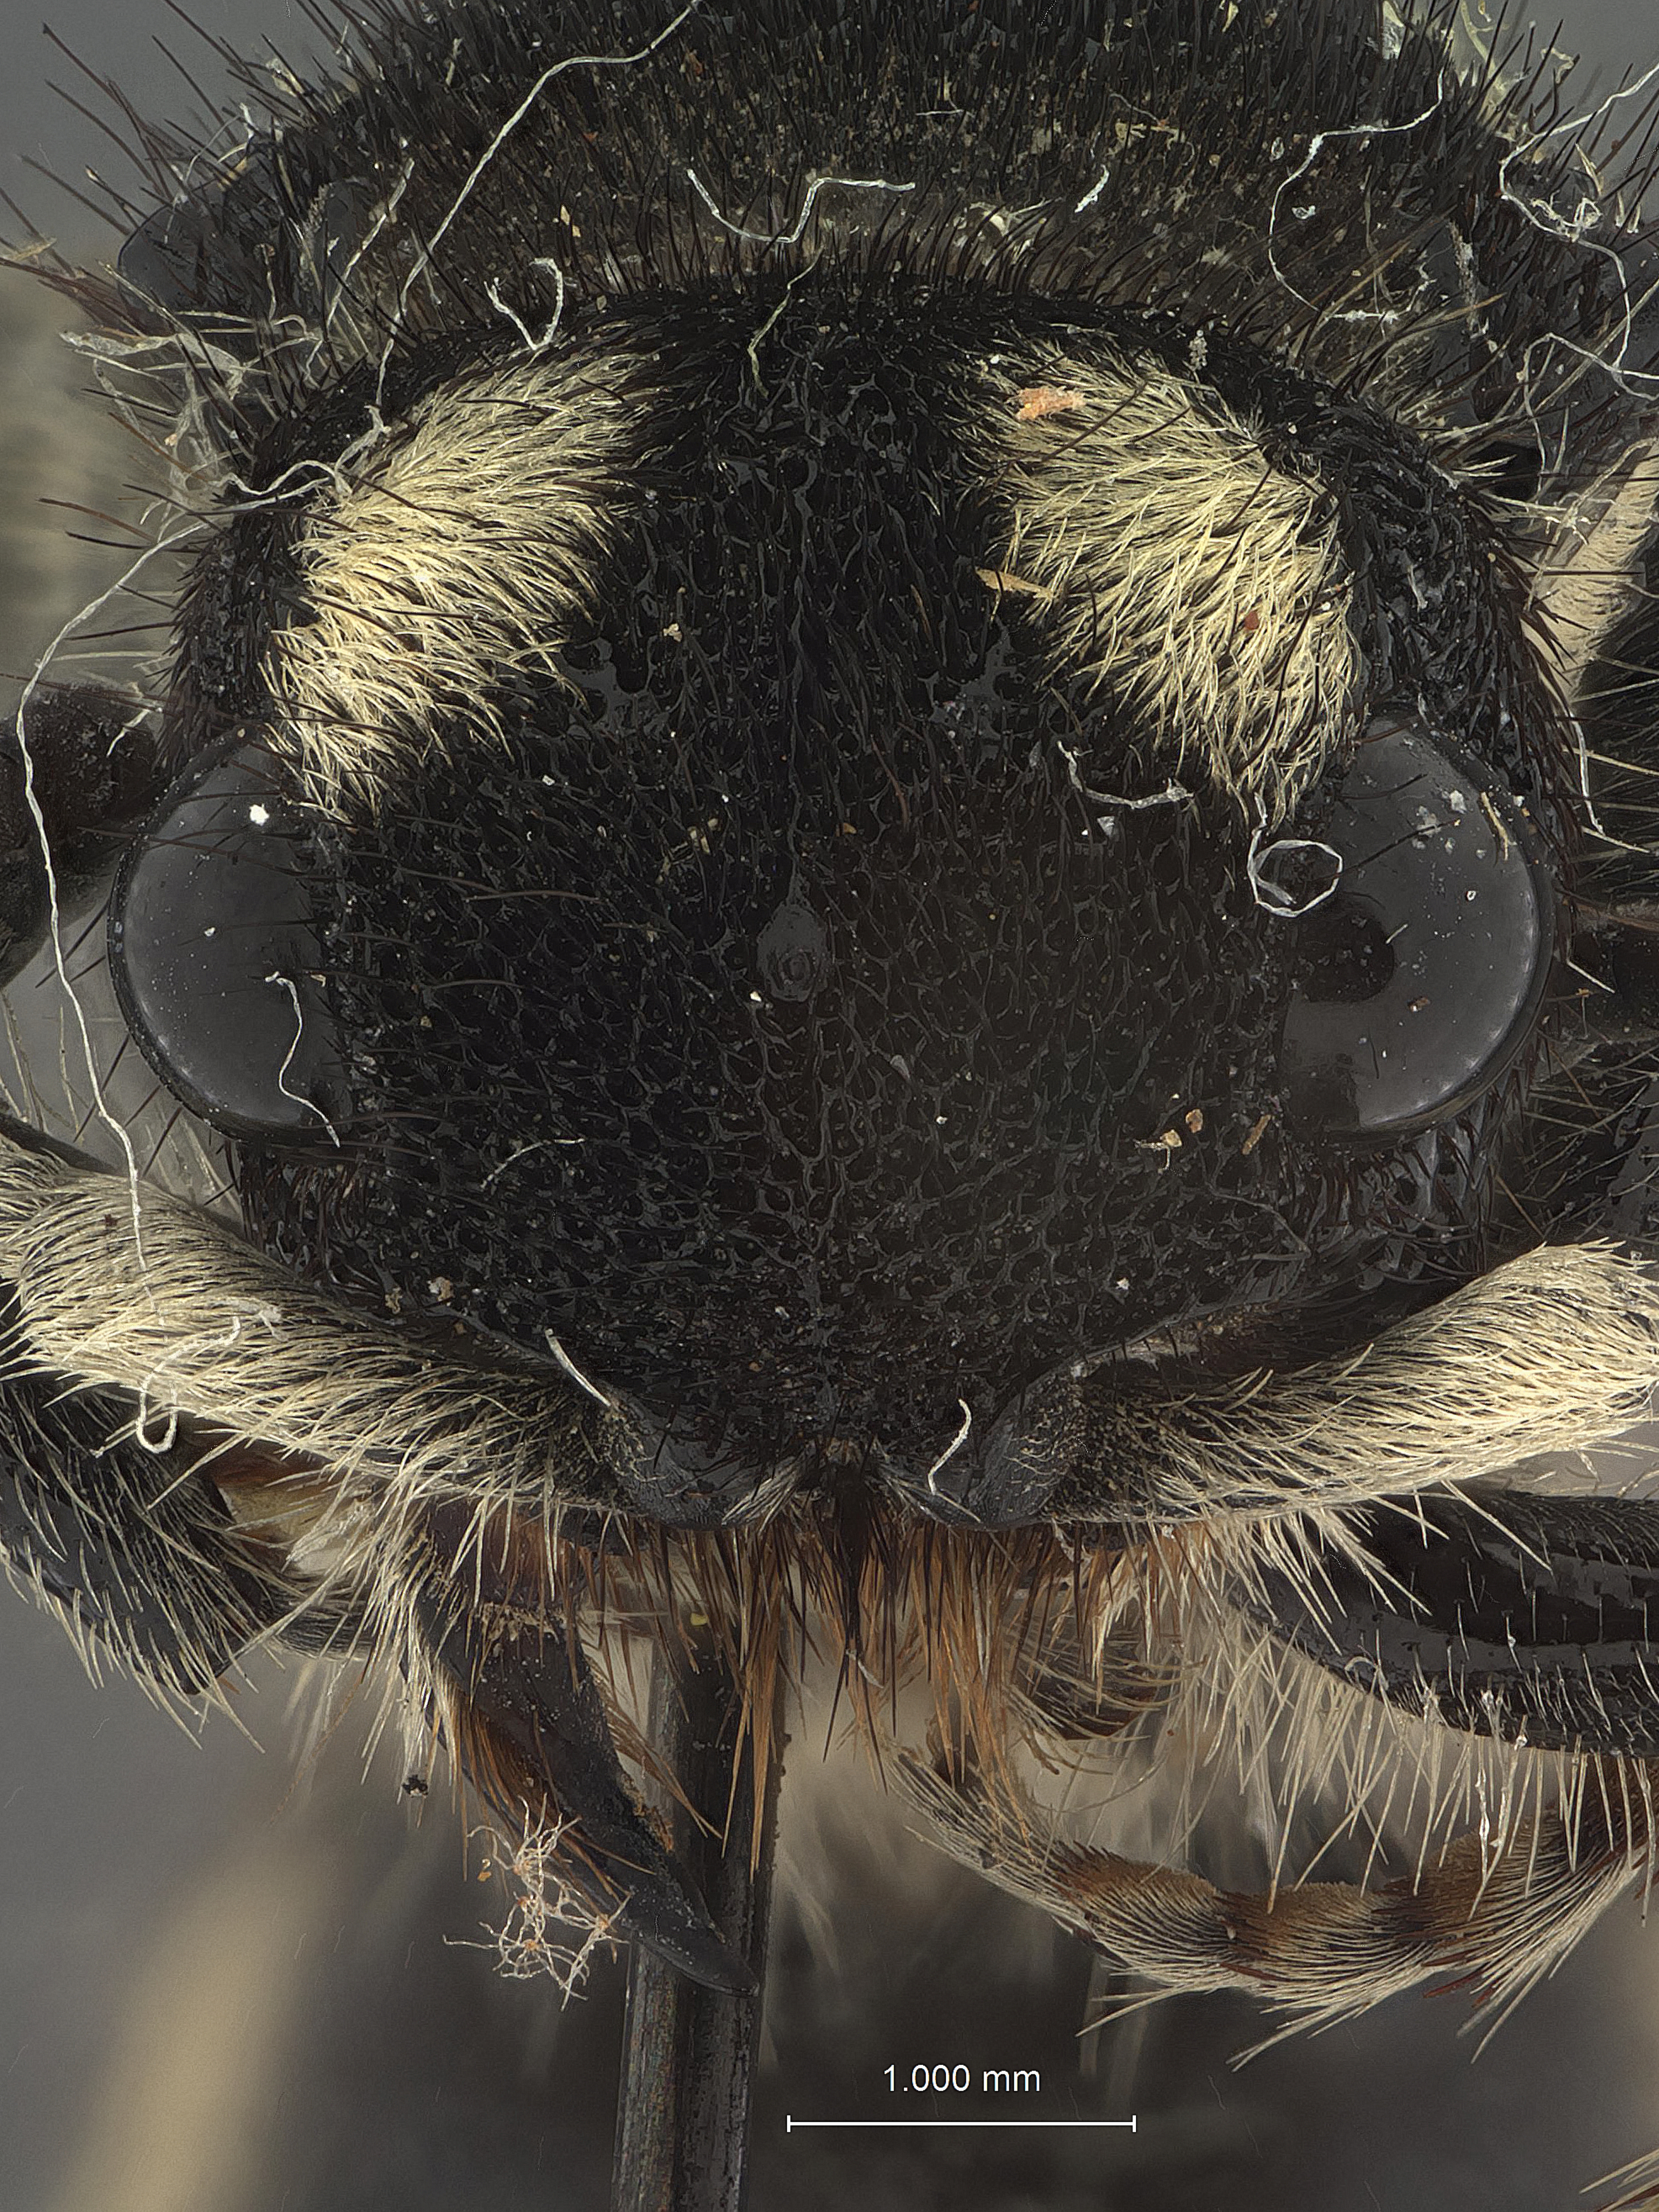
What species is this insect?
Hoplomutilla phorcys
